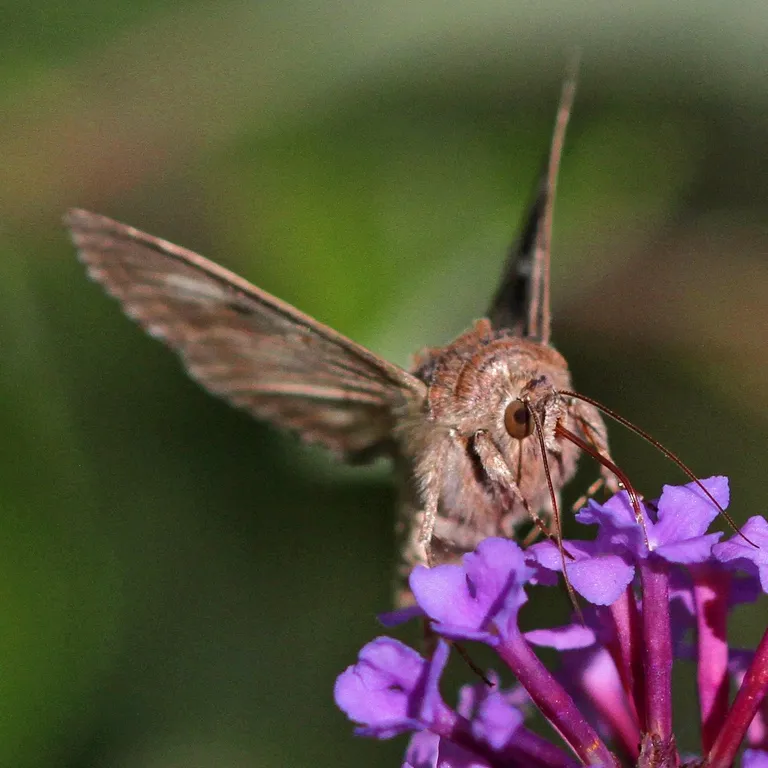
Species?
Autographa gamma
